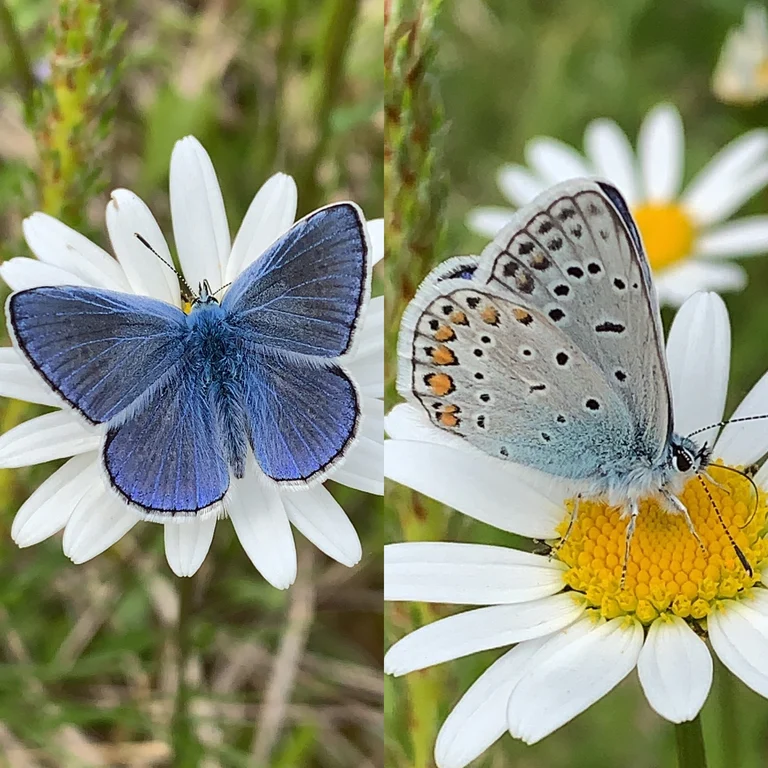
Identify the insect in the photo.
Polyommatus icarus
